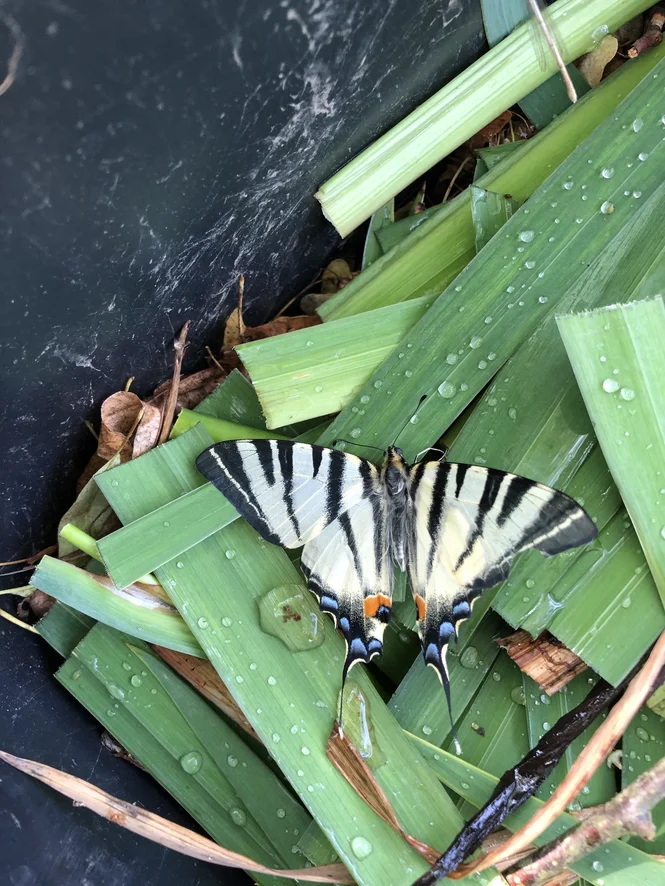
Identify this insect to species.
Iphiclides podalirius
